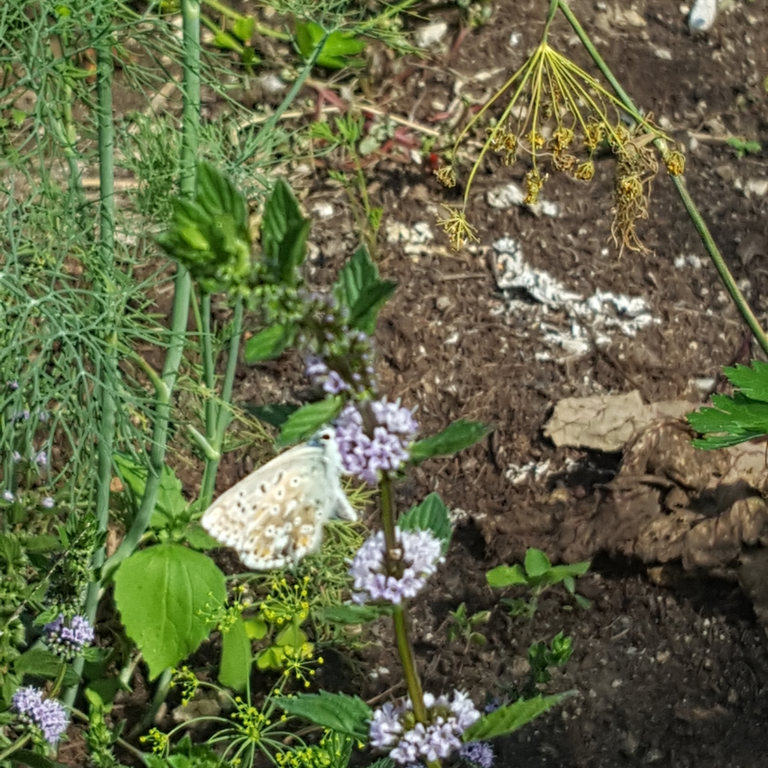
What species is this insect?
Lysandra coridon
